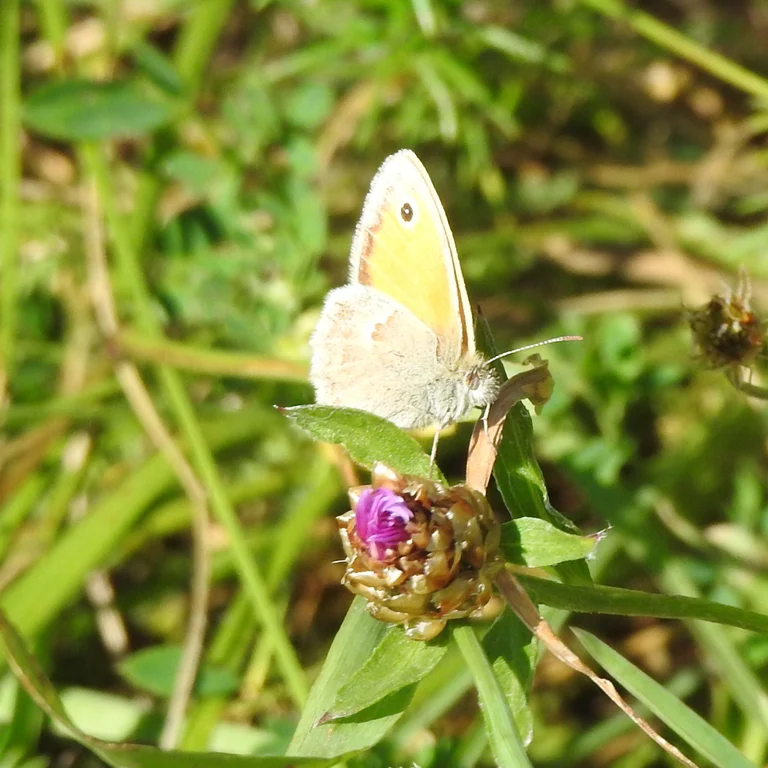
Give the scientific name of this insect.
Coenonympha pamphilus
